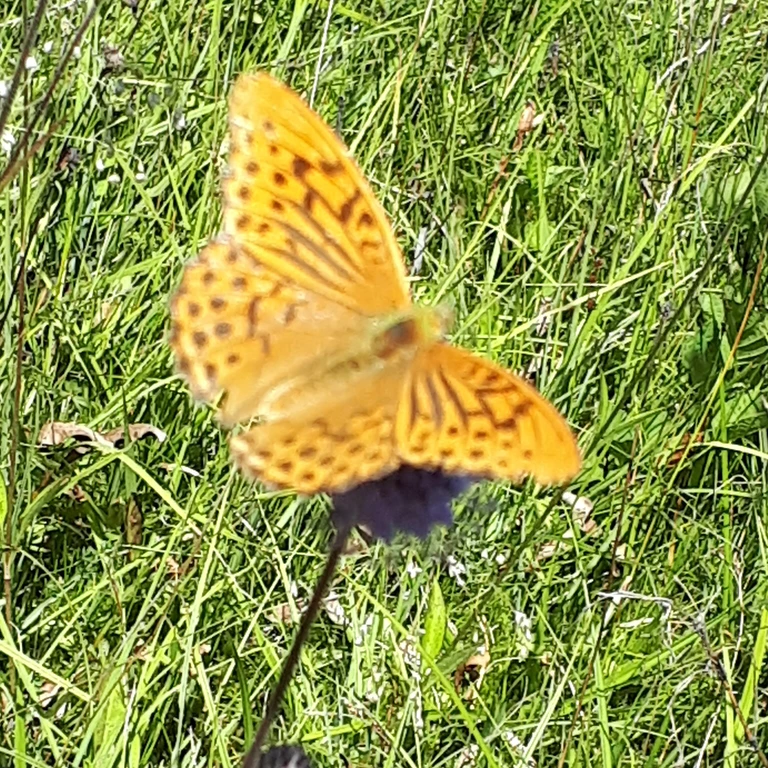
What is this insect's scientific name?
Argynnis paphia
